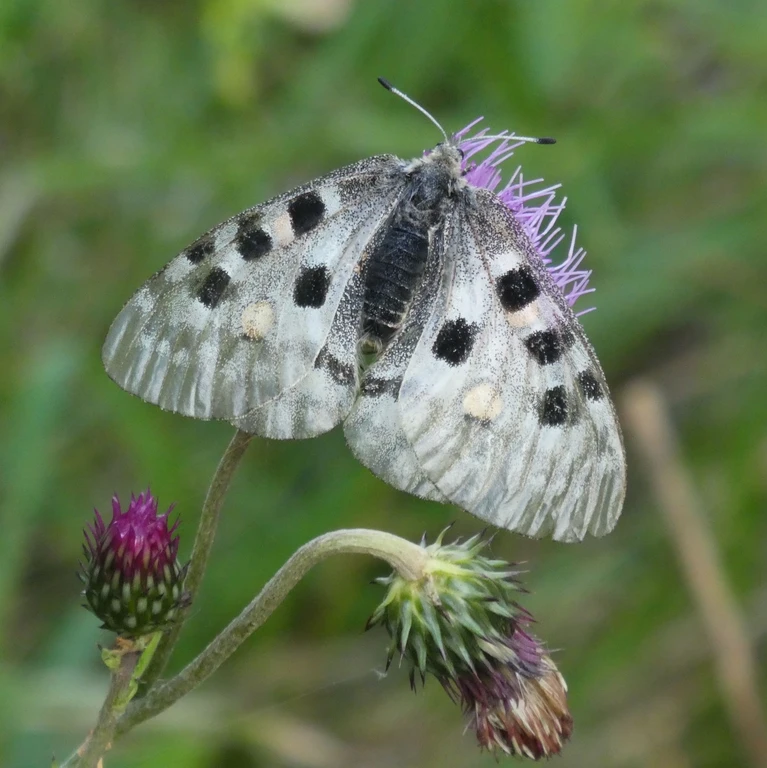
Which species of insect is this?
Parnassius apollo
